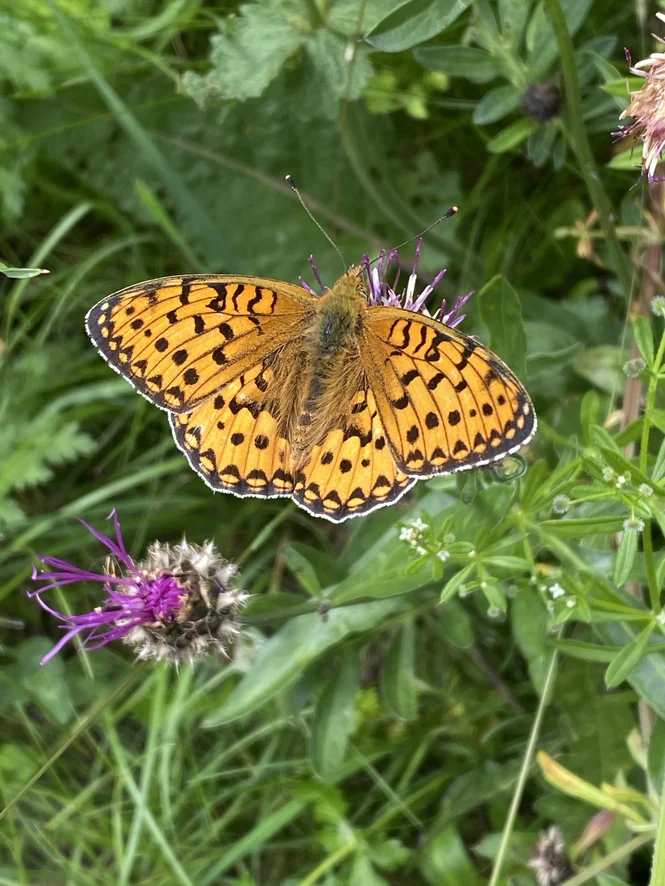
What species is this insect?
Speyeria aglaja
